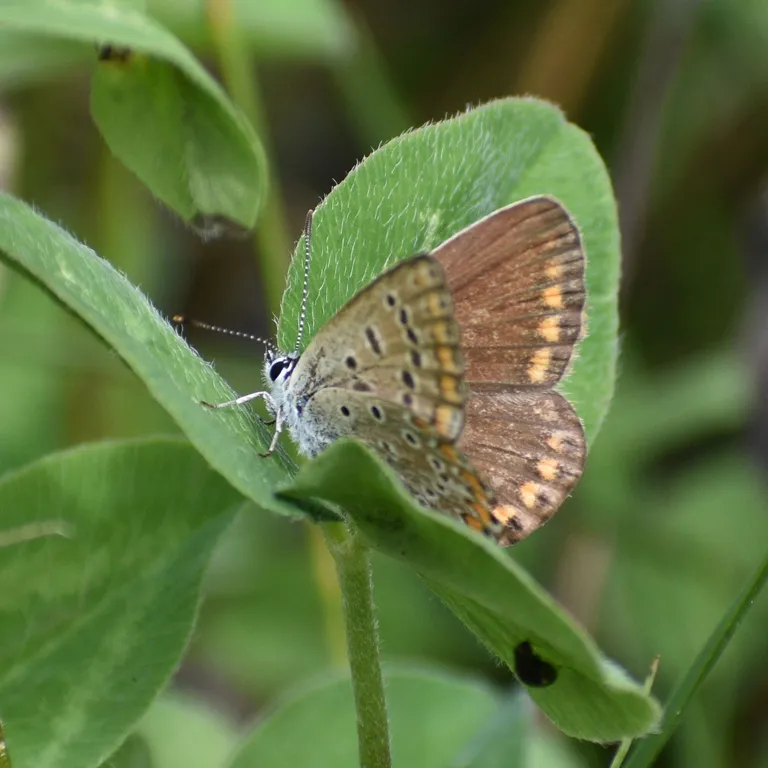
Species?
Polyommatus icarus
